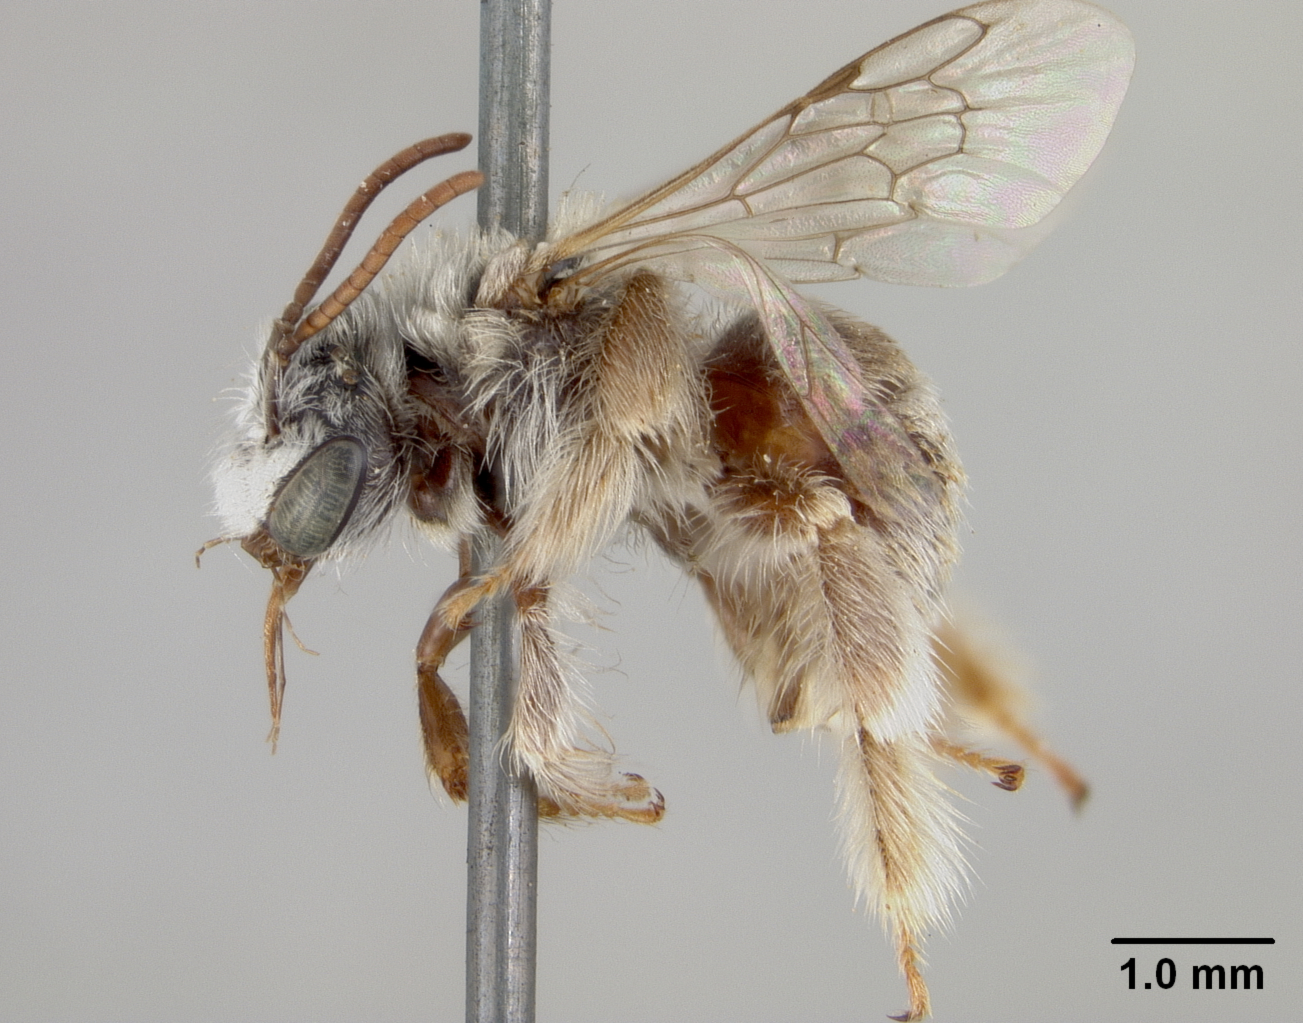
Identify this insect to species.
Exomalopsis solidaginis
